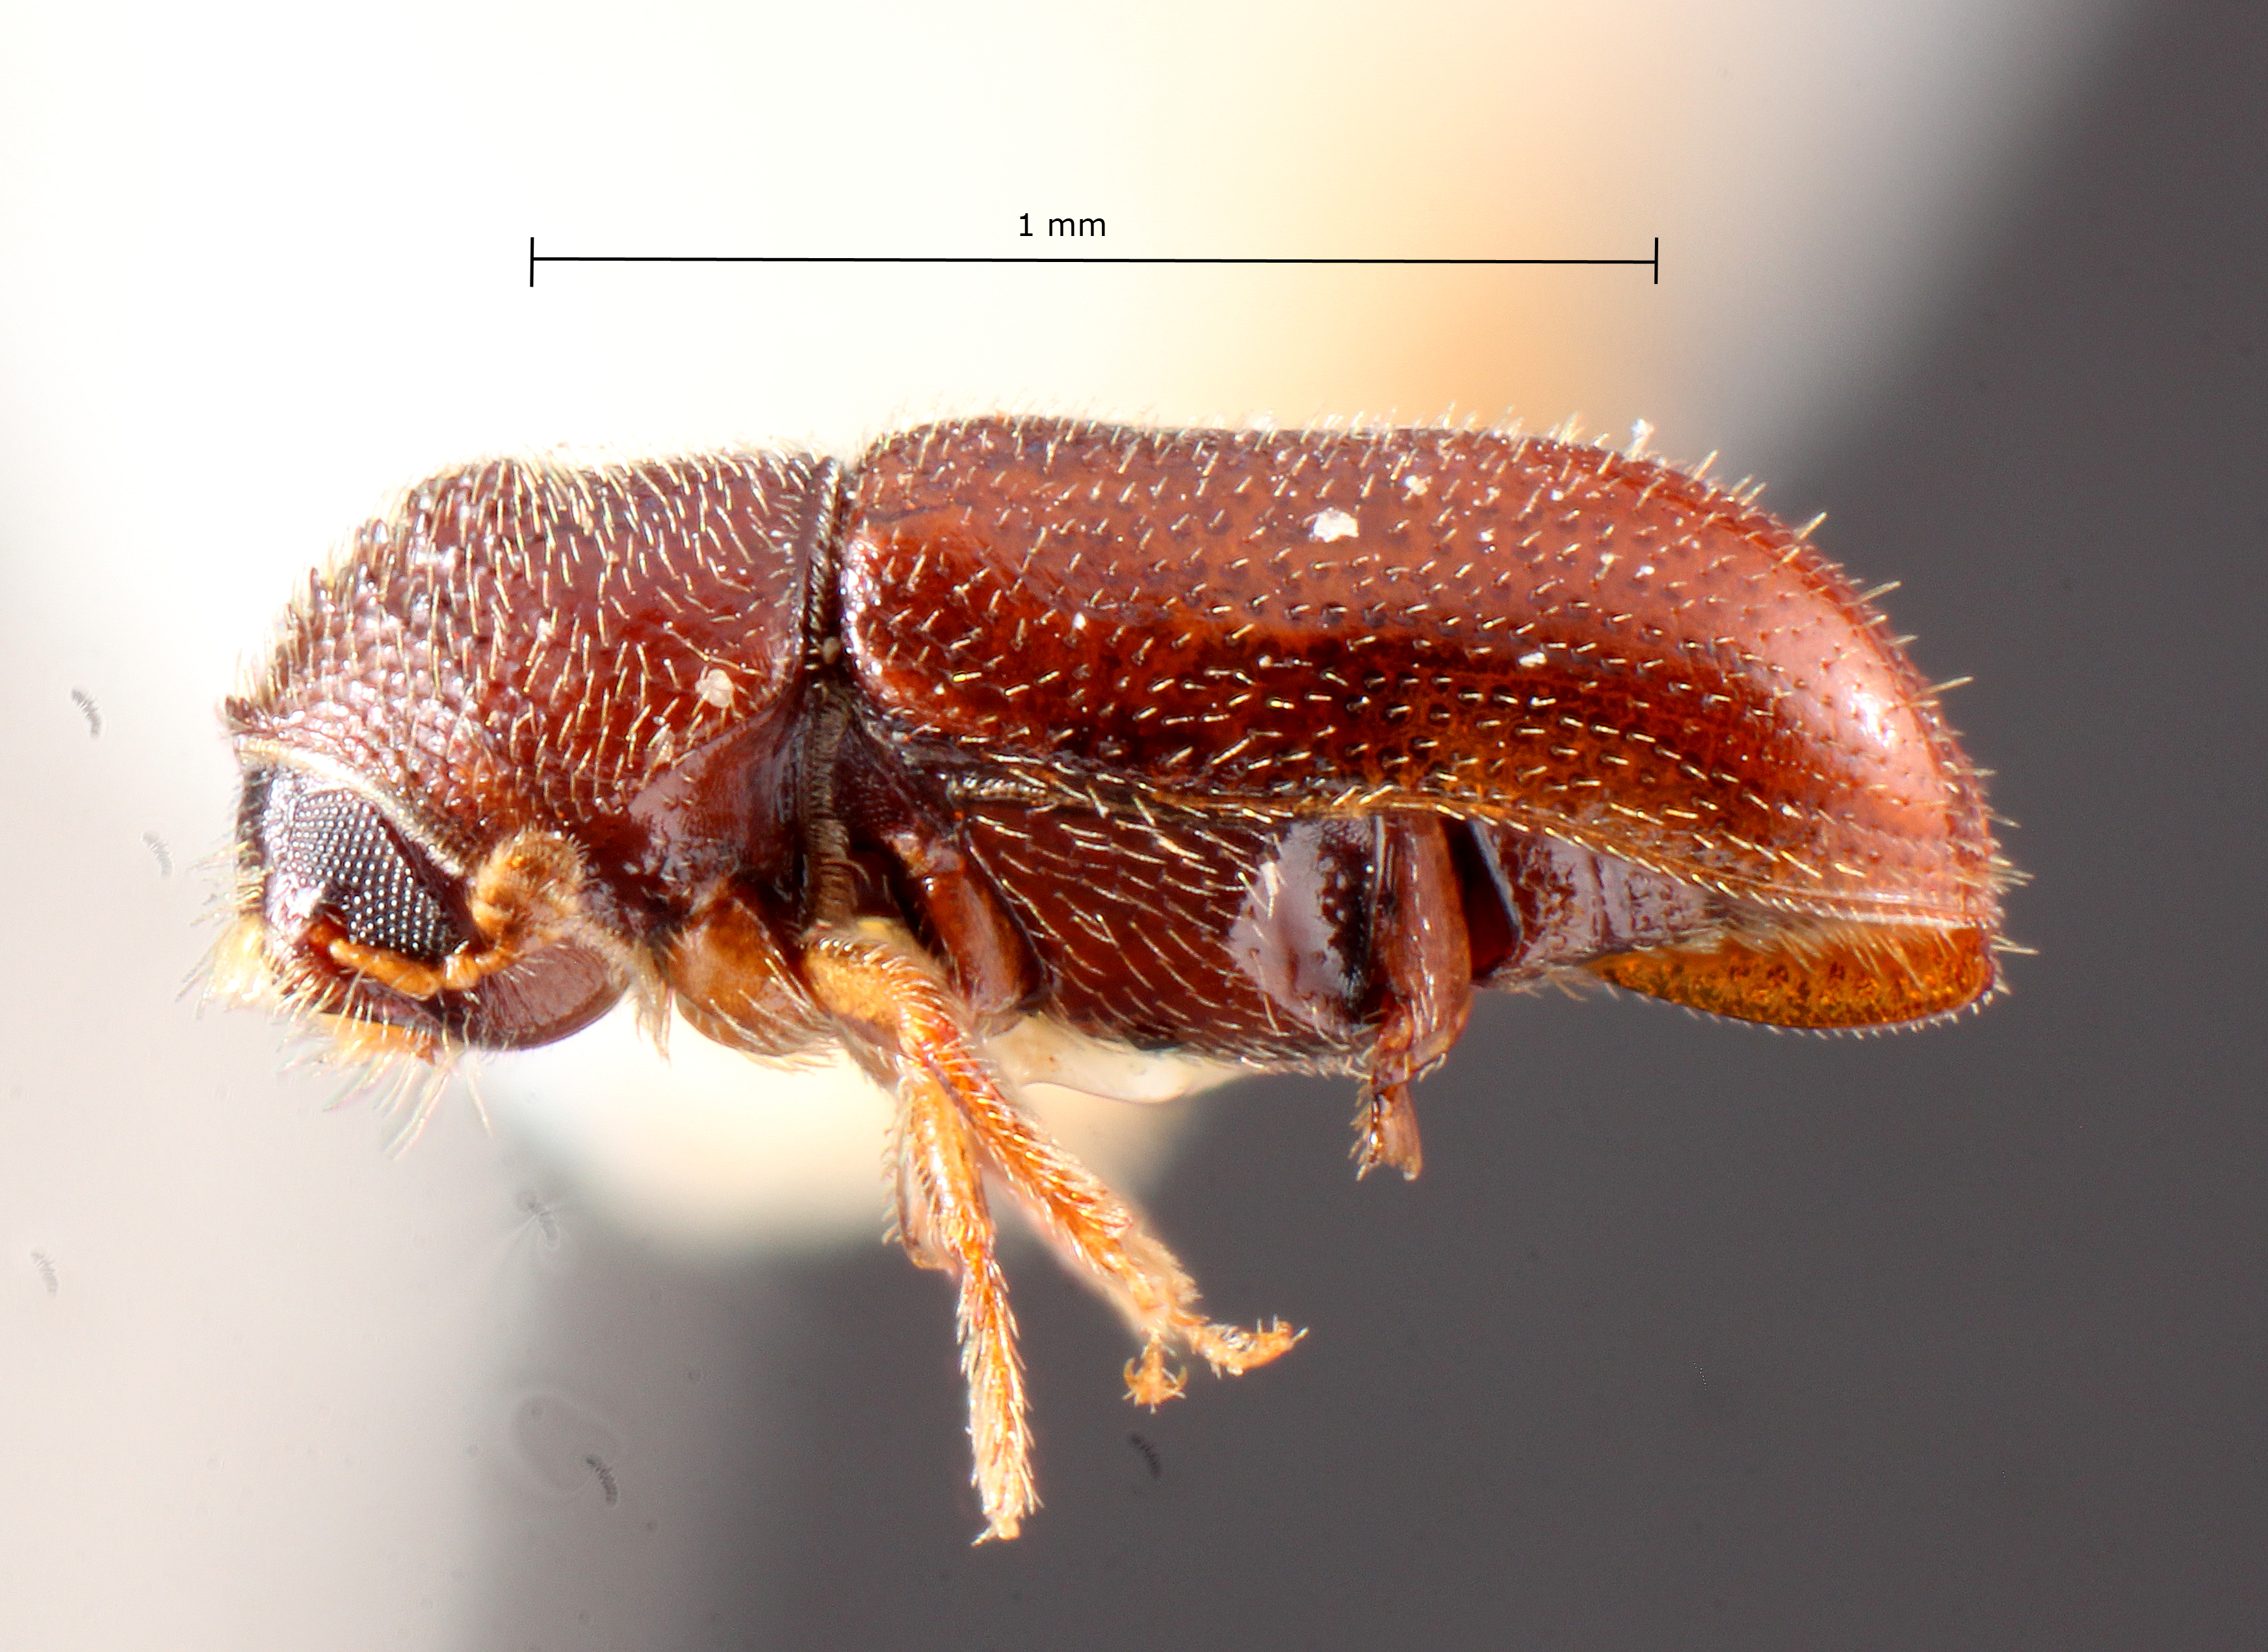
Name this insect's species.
Pityophthorus ponderosae
